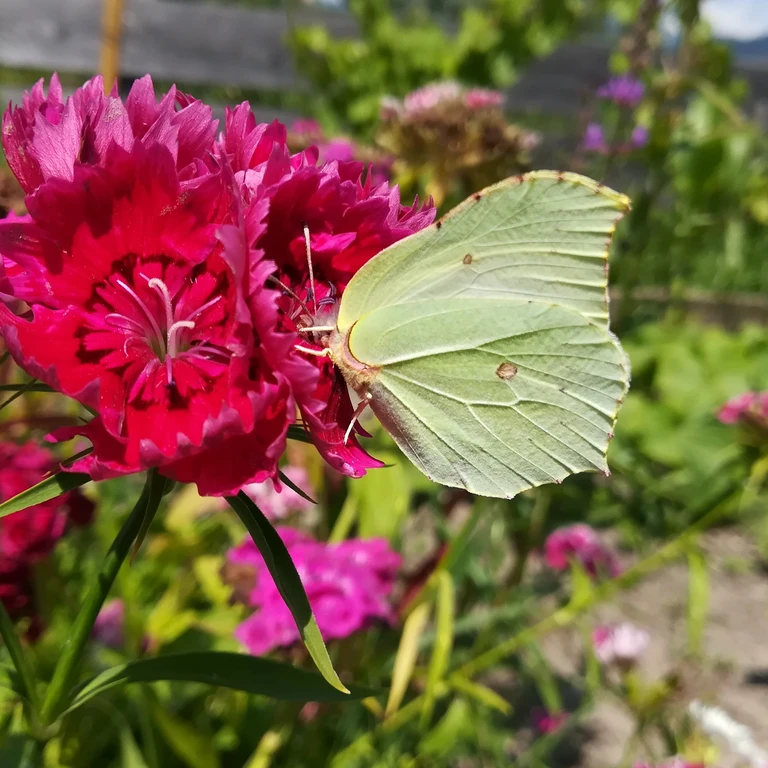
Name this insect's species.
Gonepteryx rhamni
